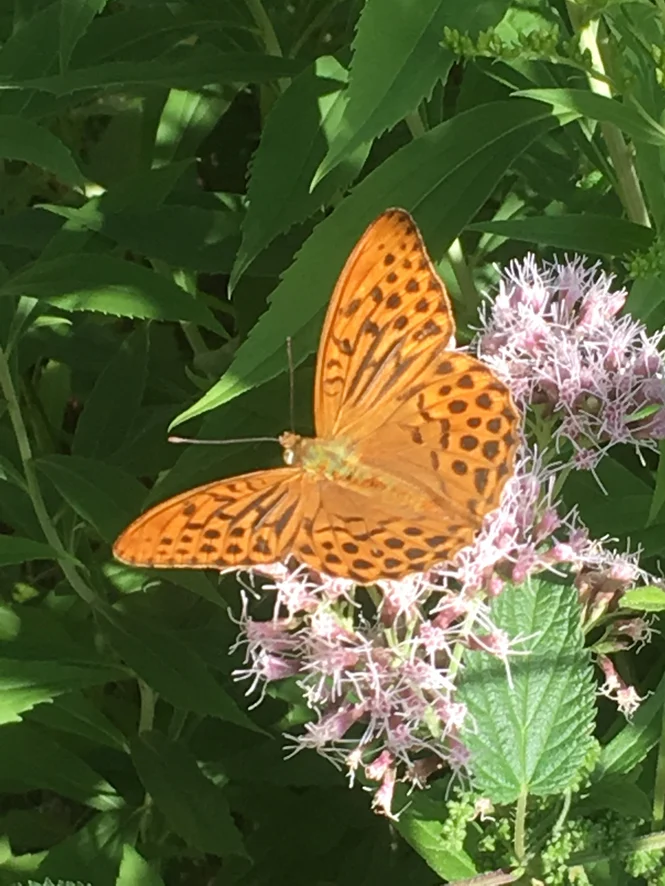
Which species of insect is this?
Argynnis paphia
